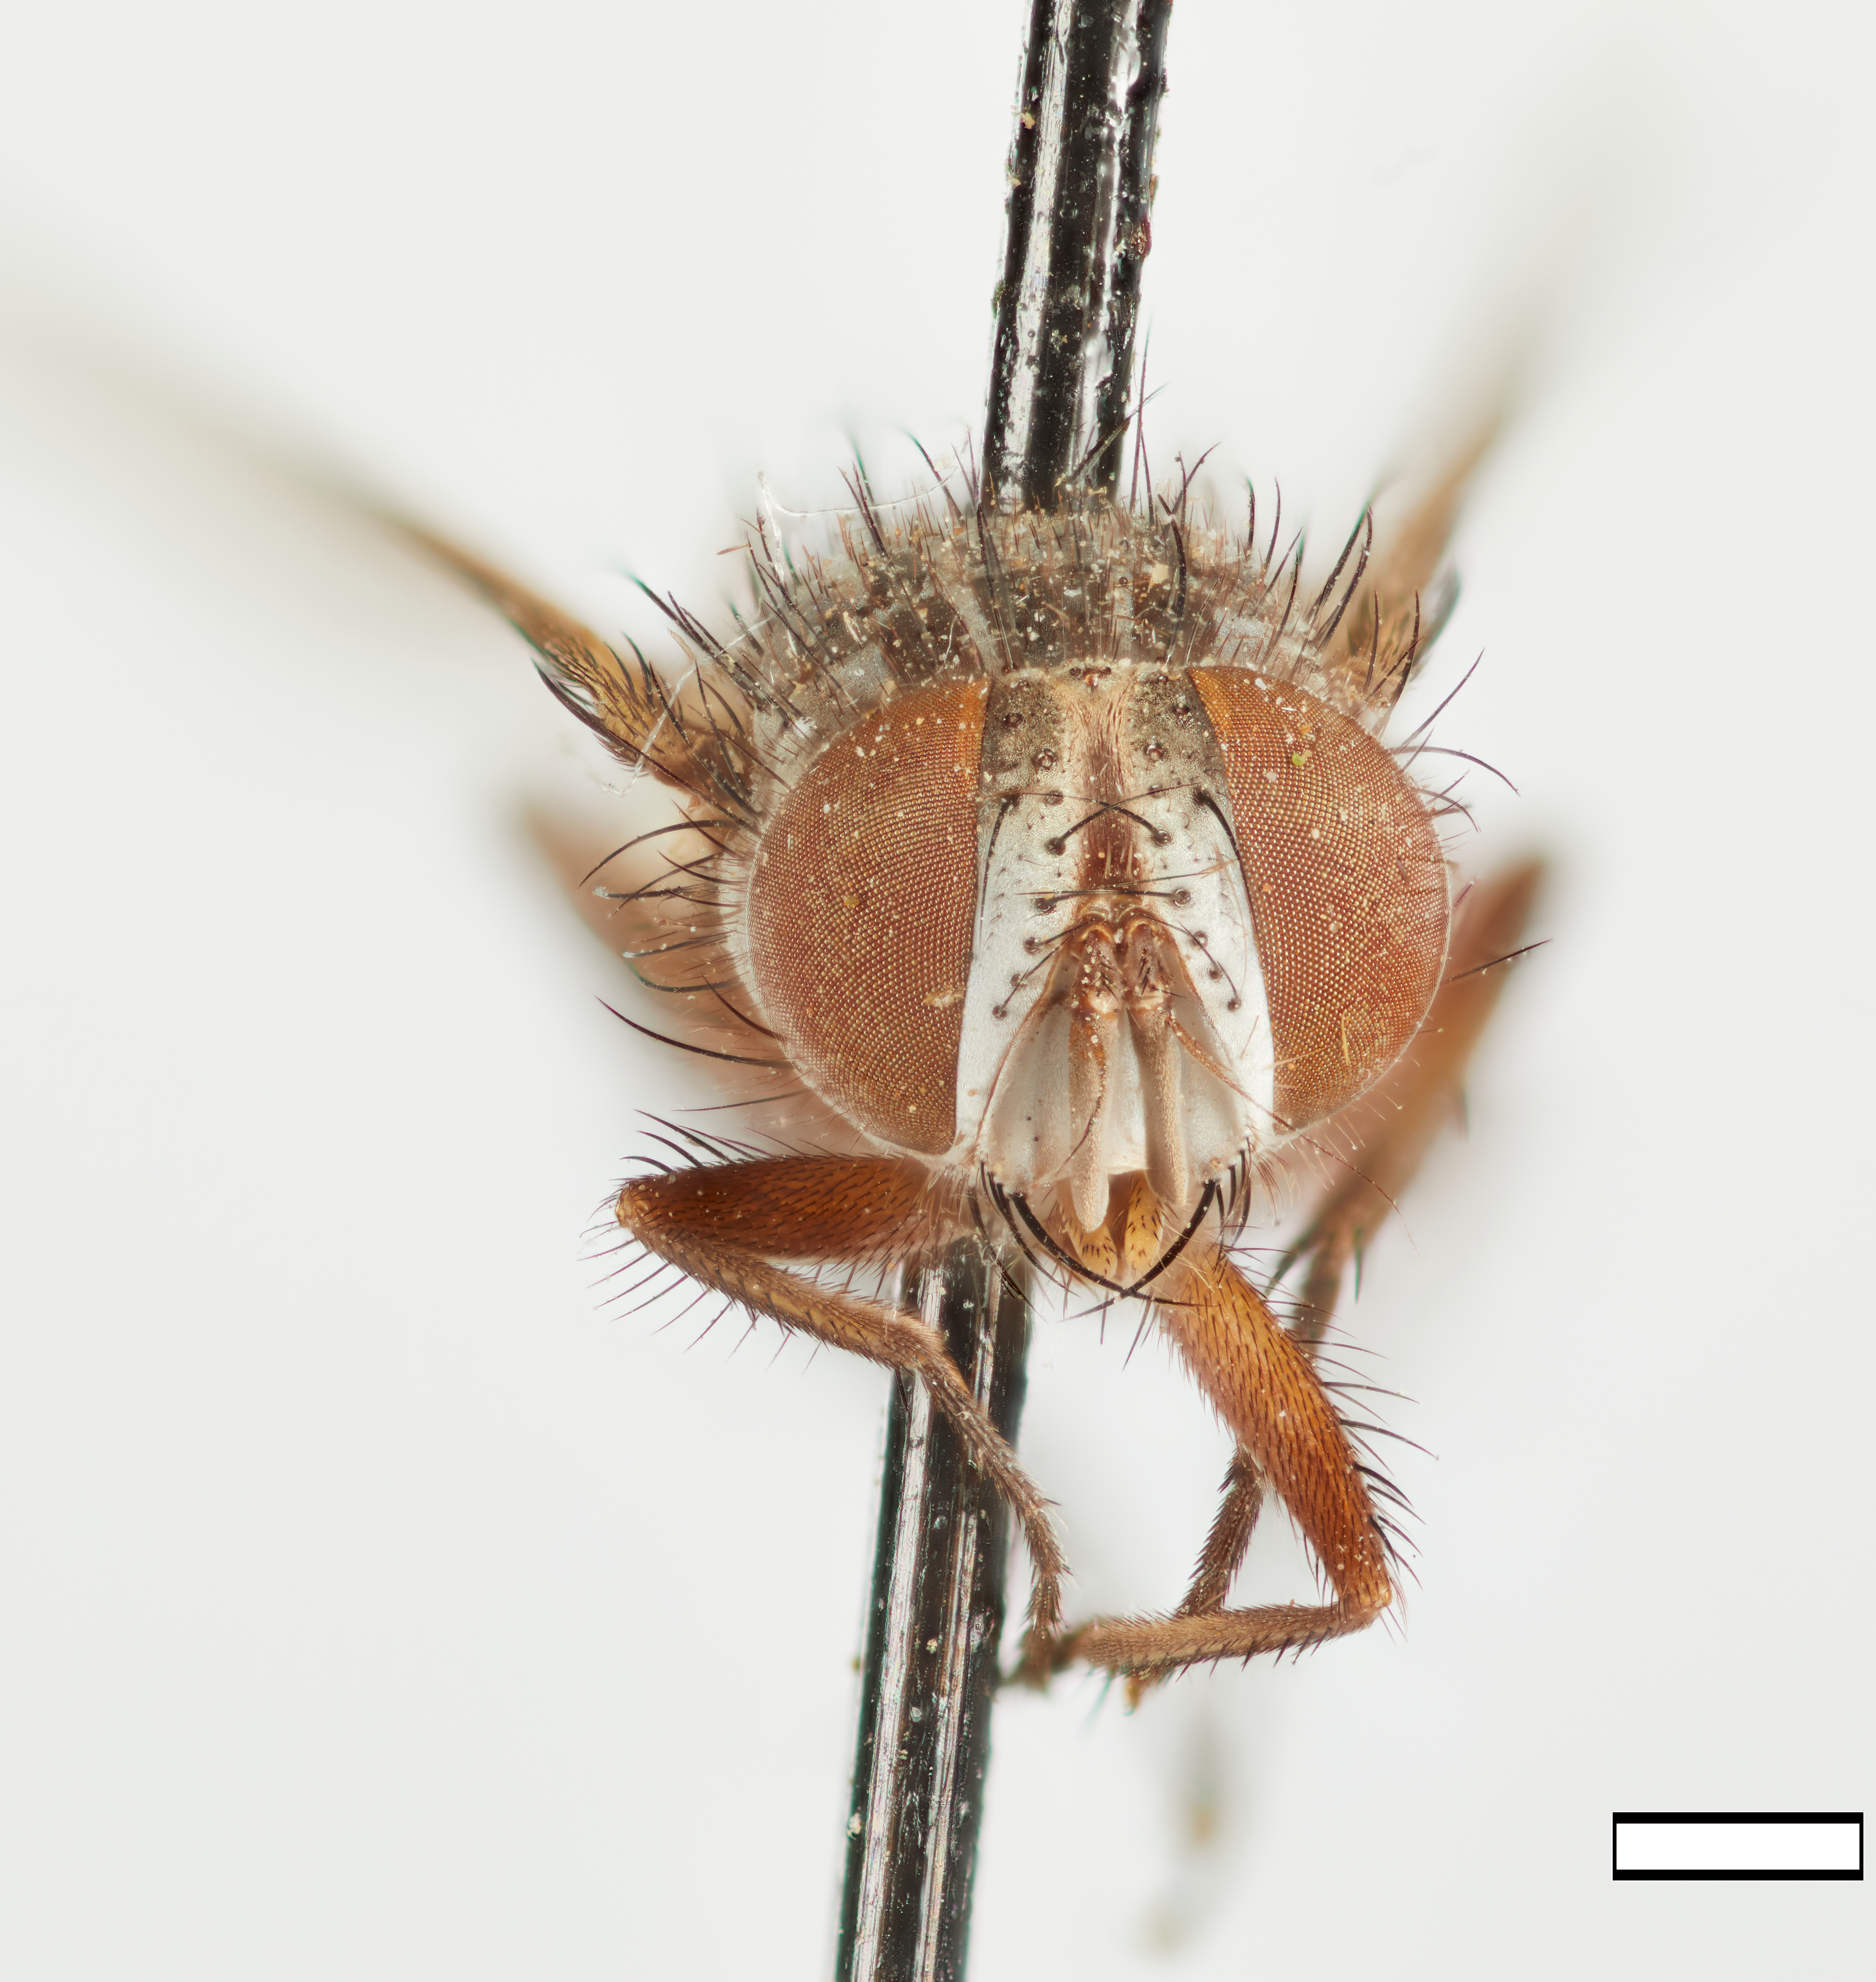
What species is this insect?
Sturmia harrisinae
